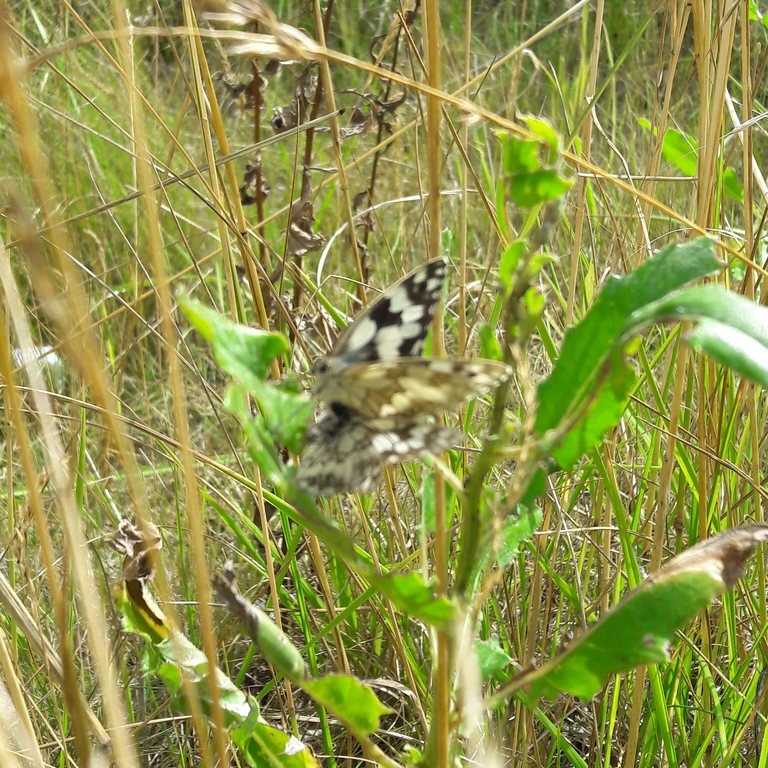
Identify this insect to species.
Melanargia galathea
